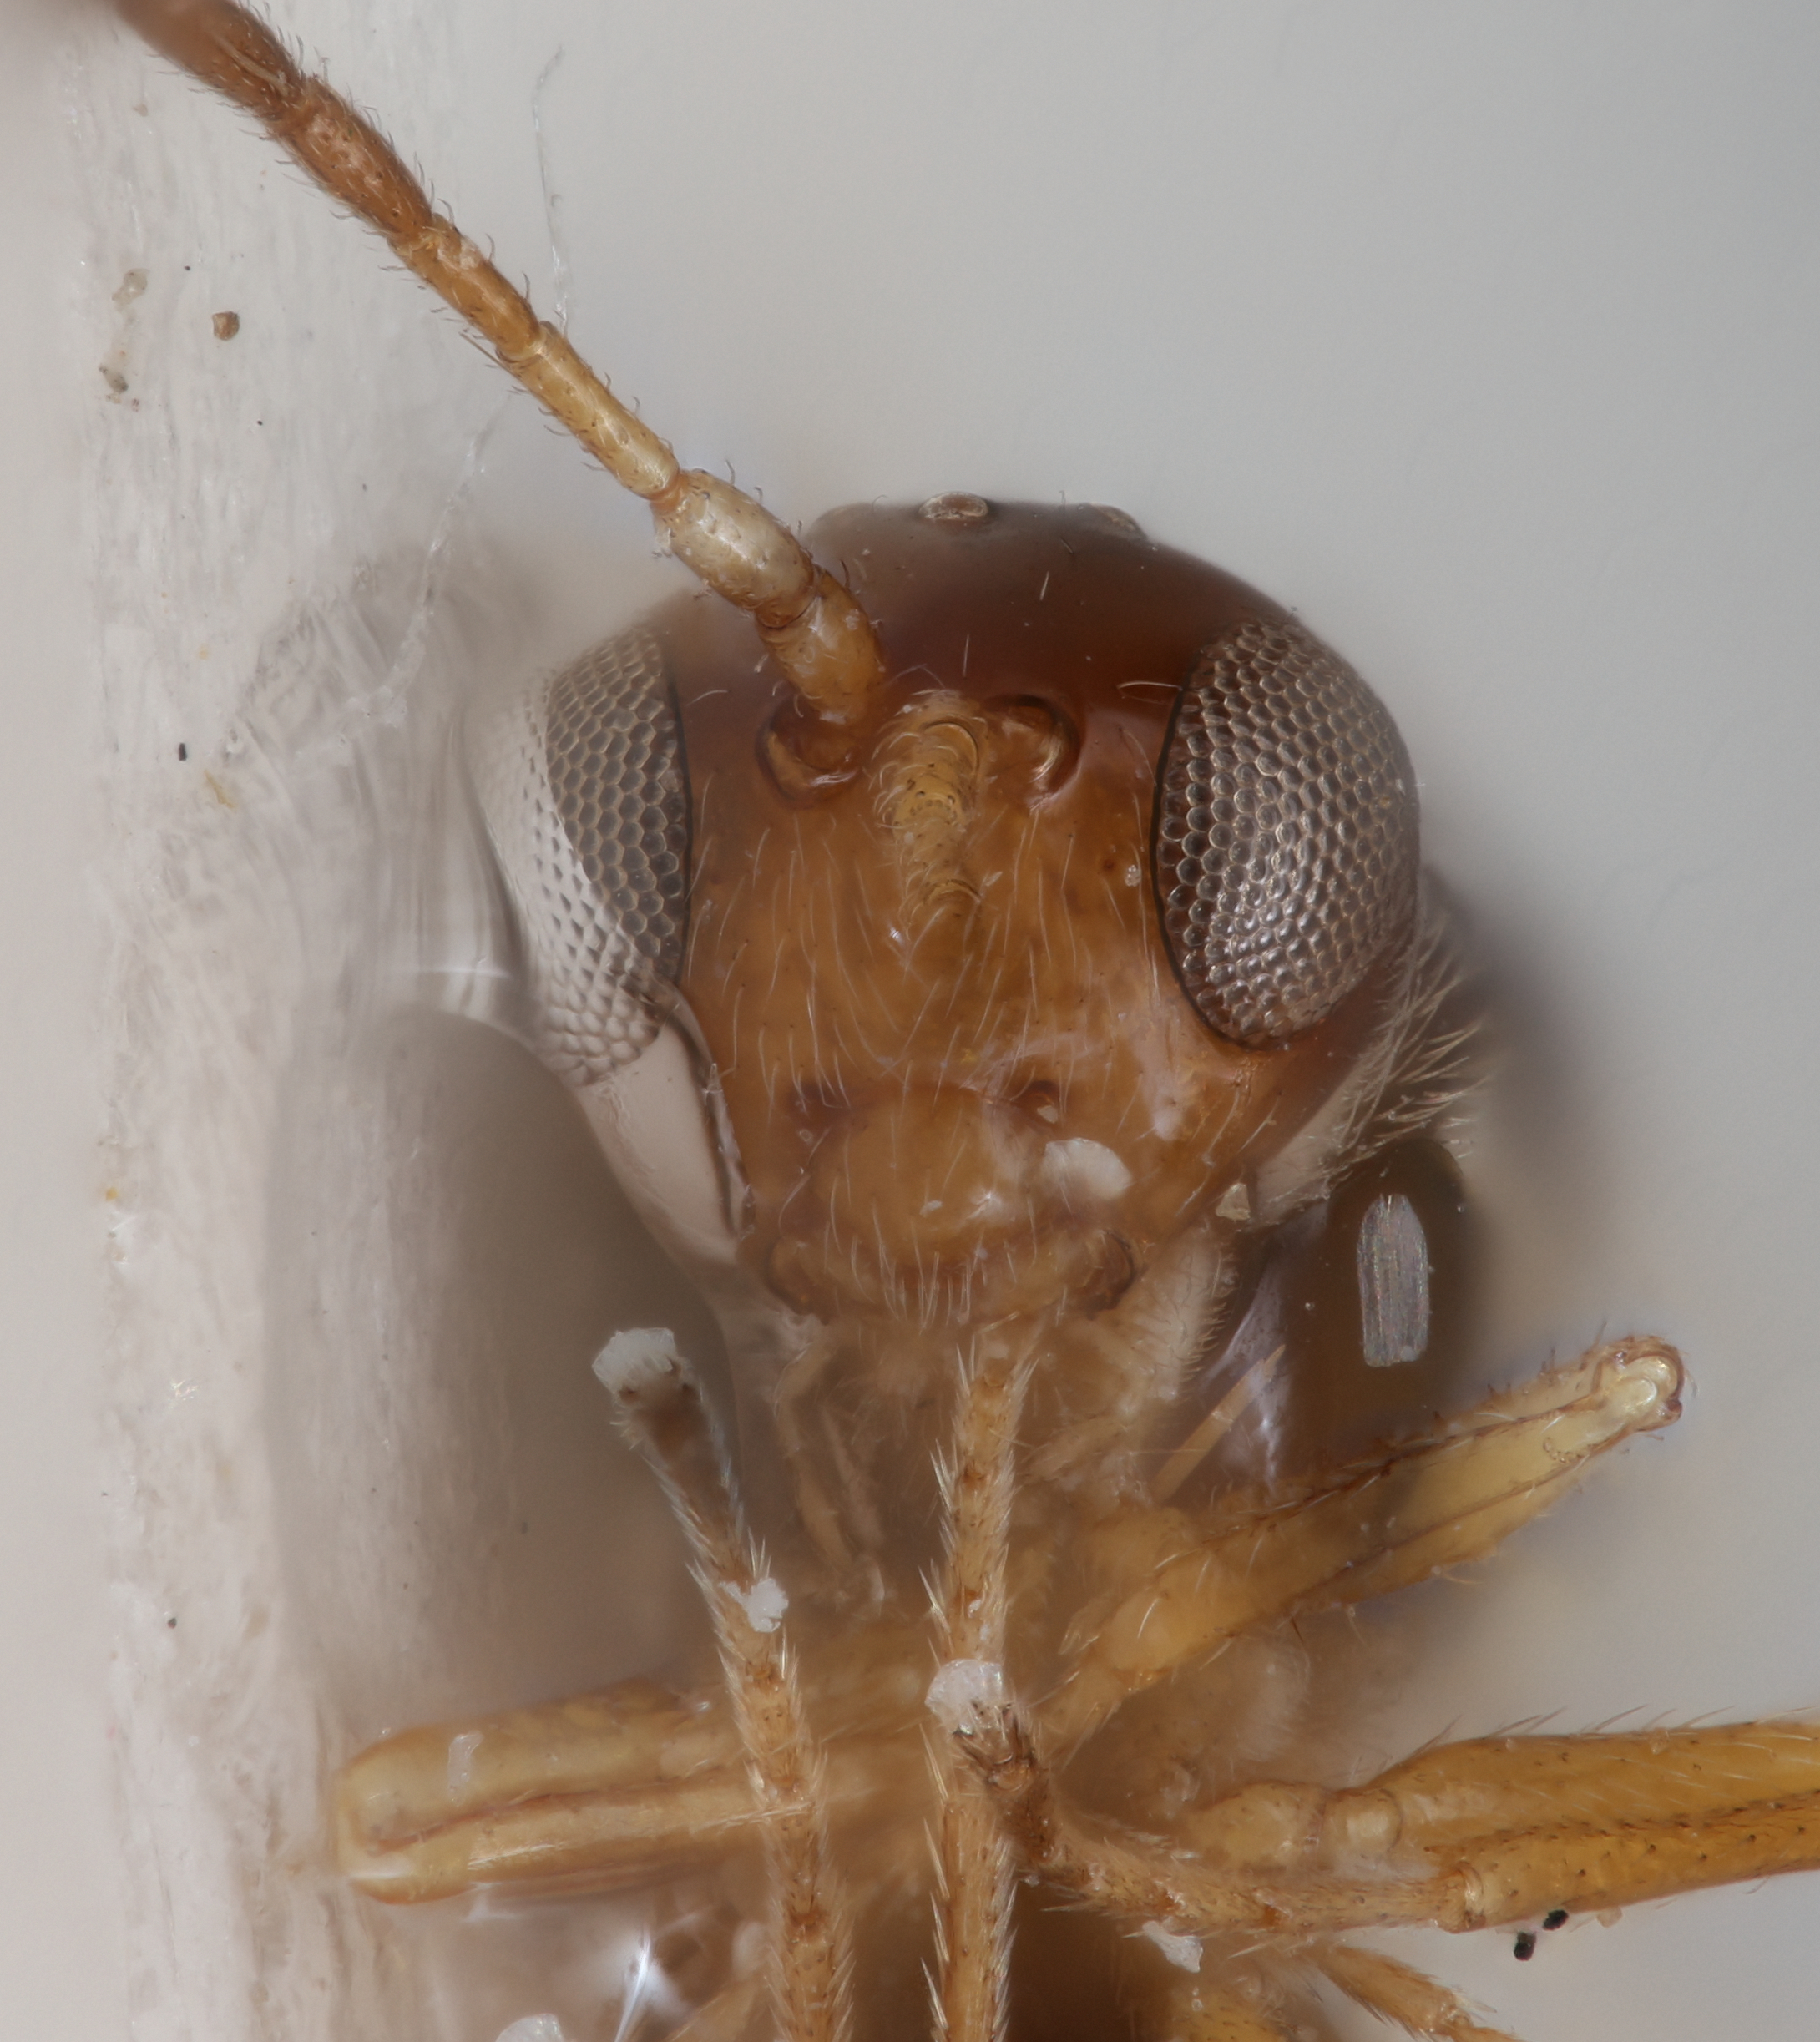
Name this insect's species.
Alloxysta hansoni
